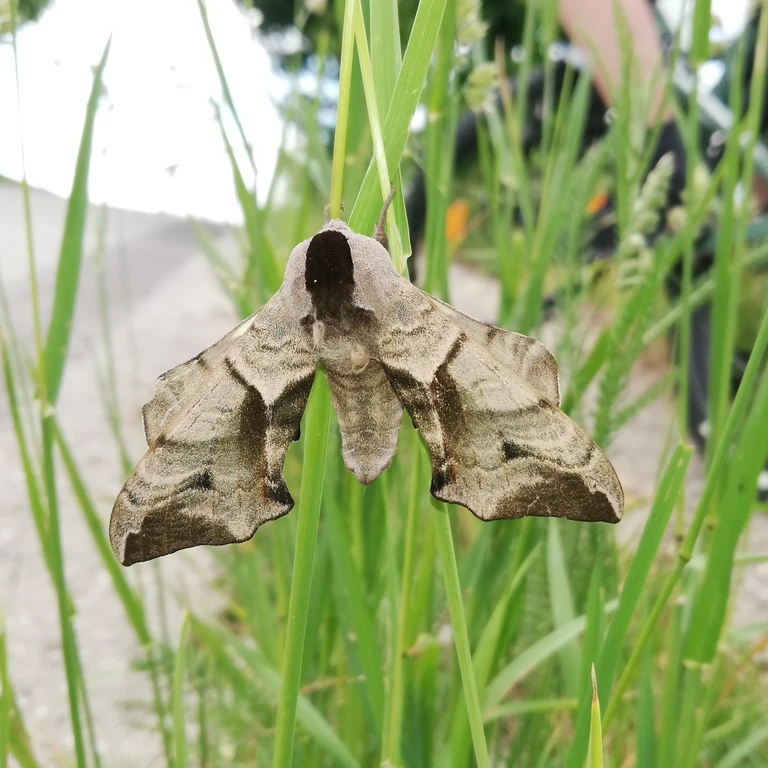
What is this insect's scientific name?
Smerinthus ocellata
